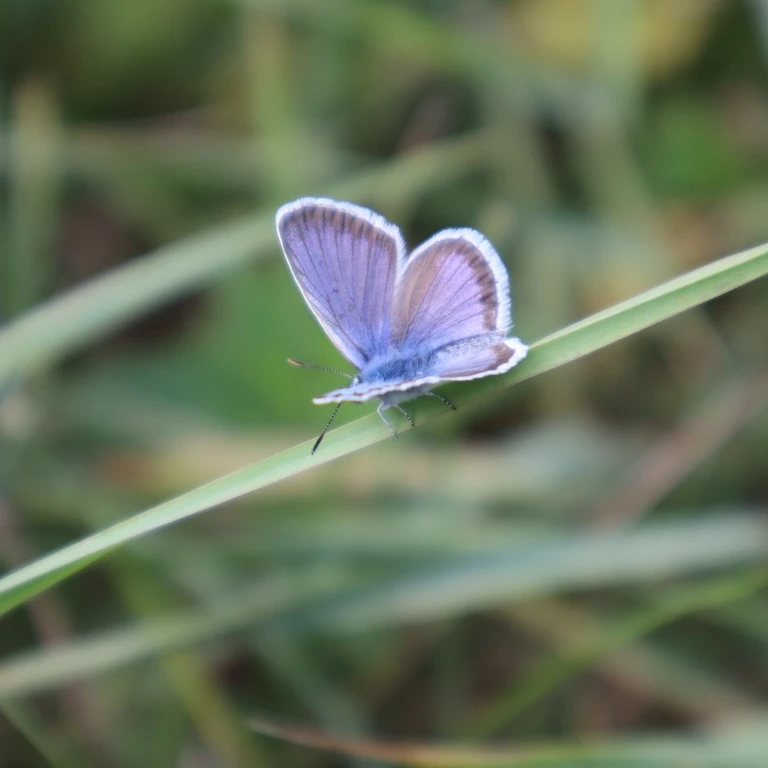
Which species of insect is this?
Plebejus argus
